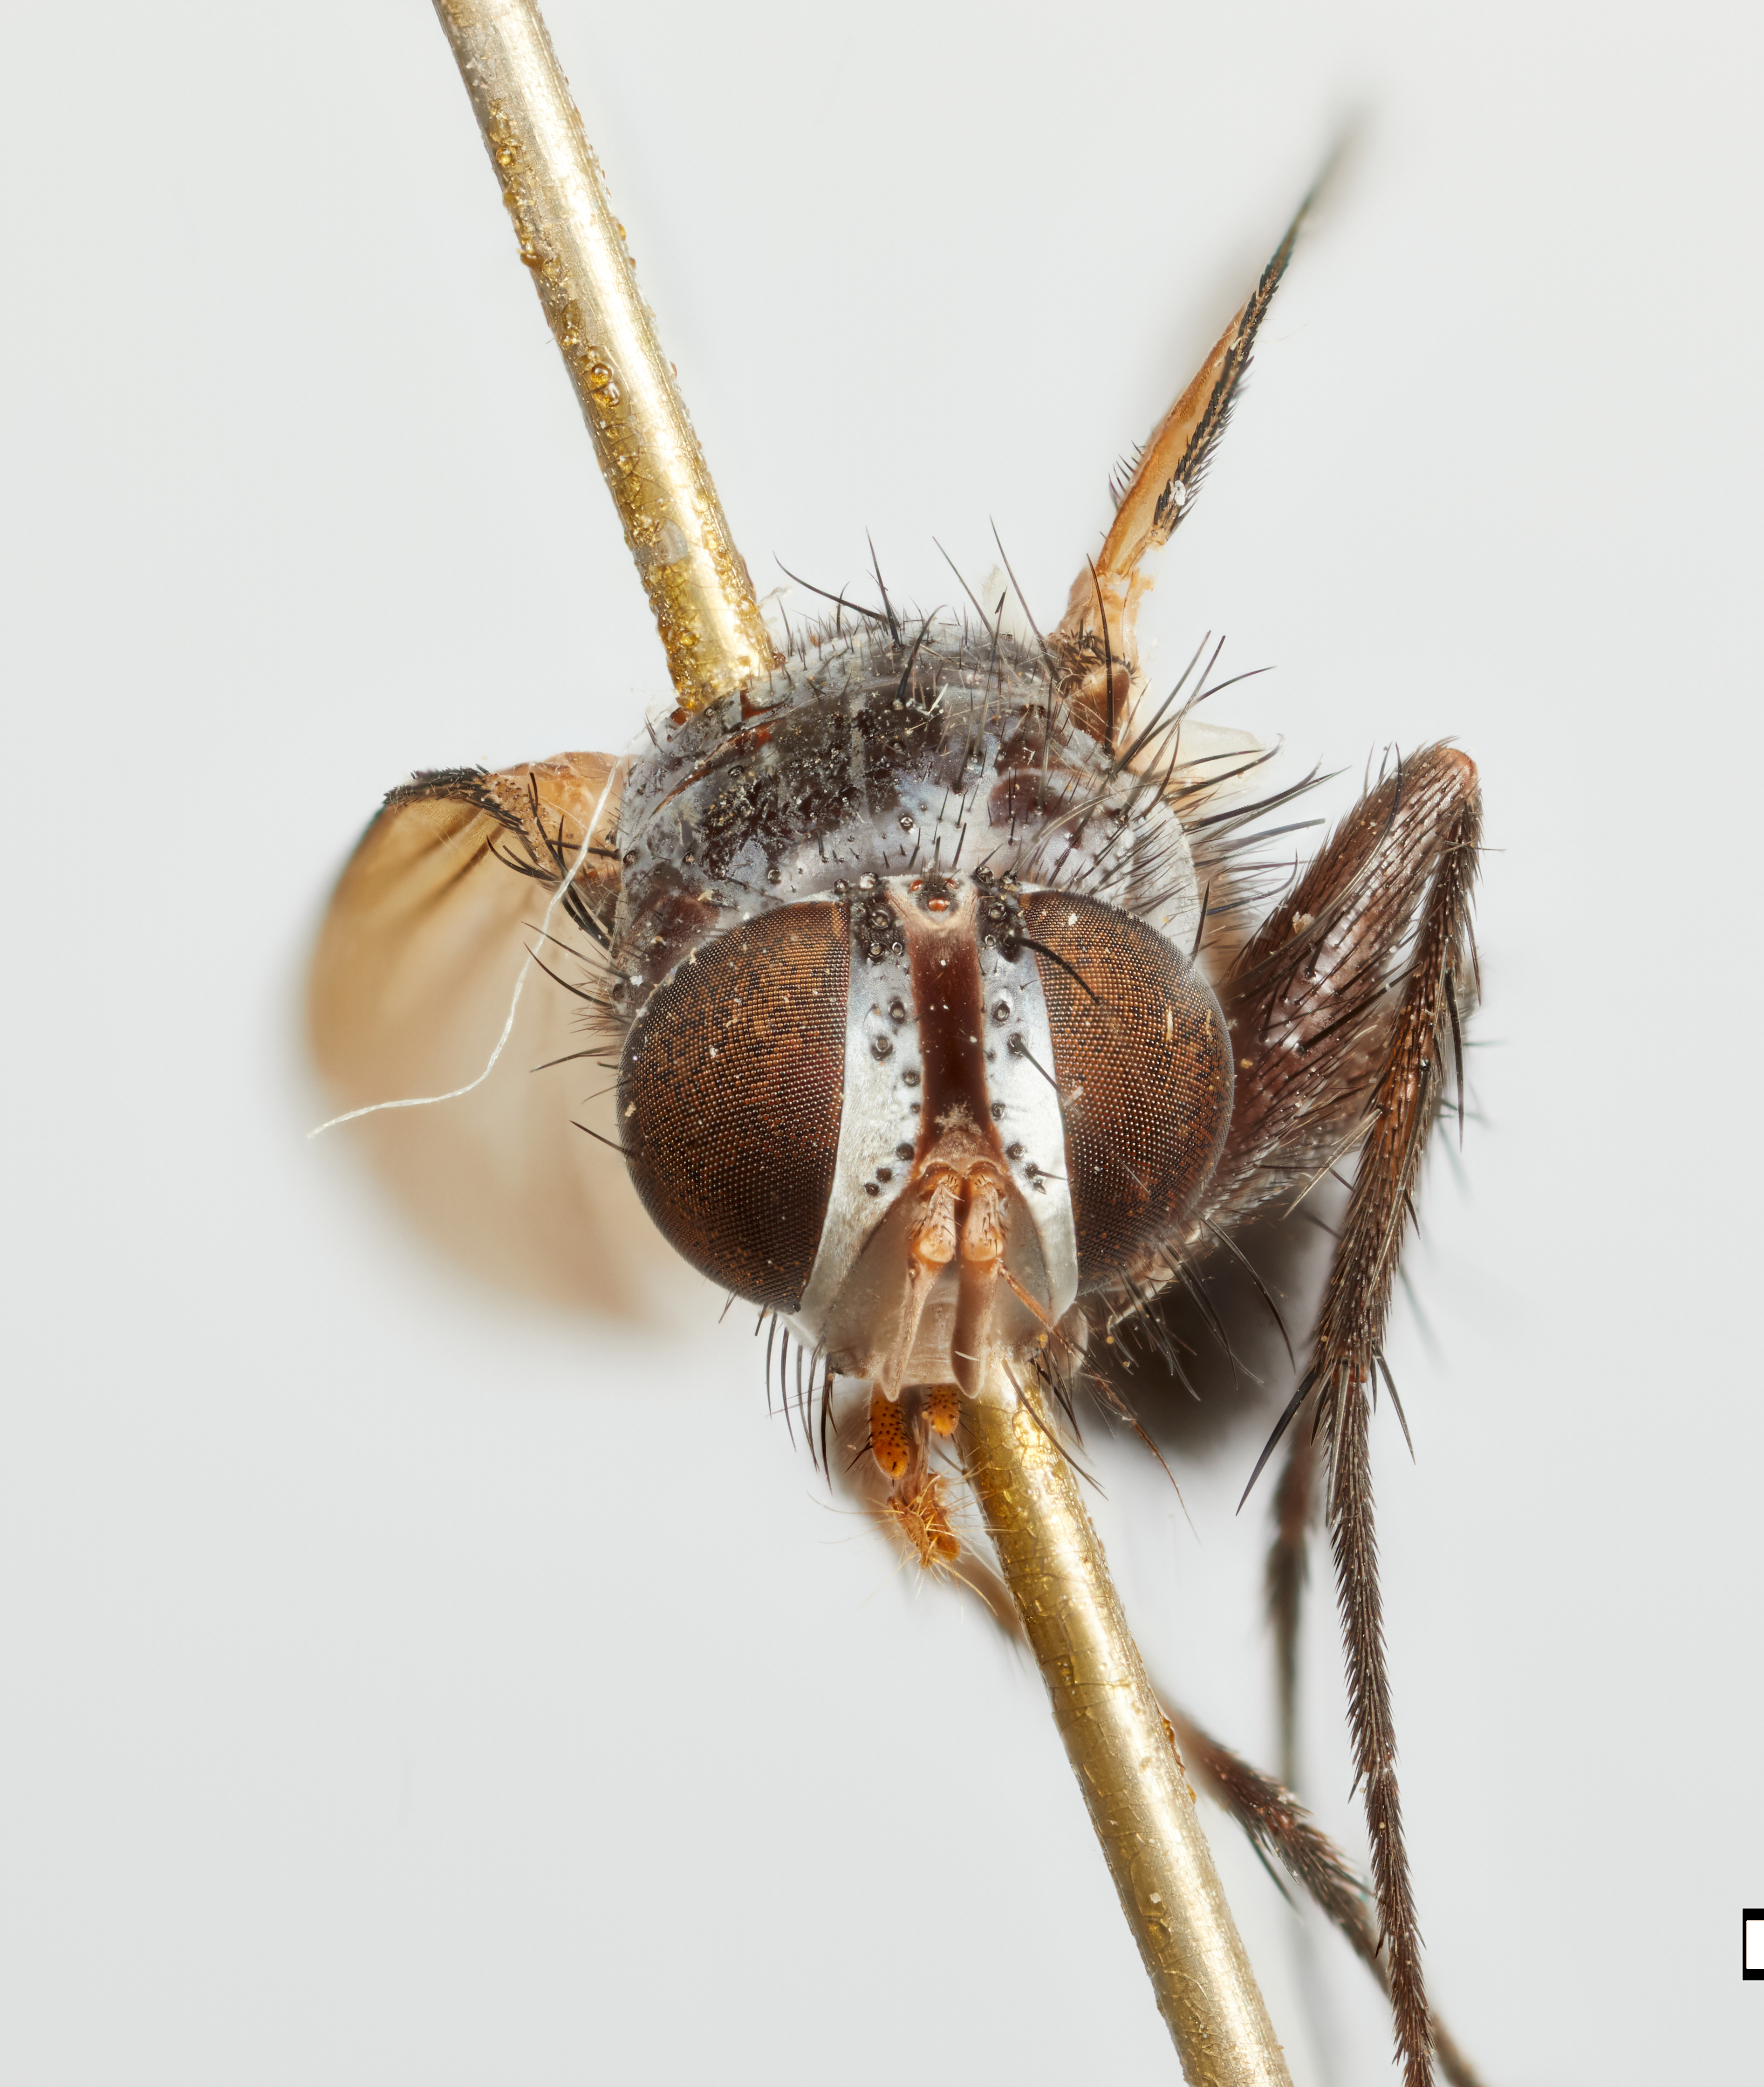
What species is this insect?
Aphrimyobia japonica
